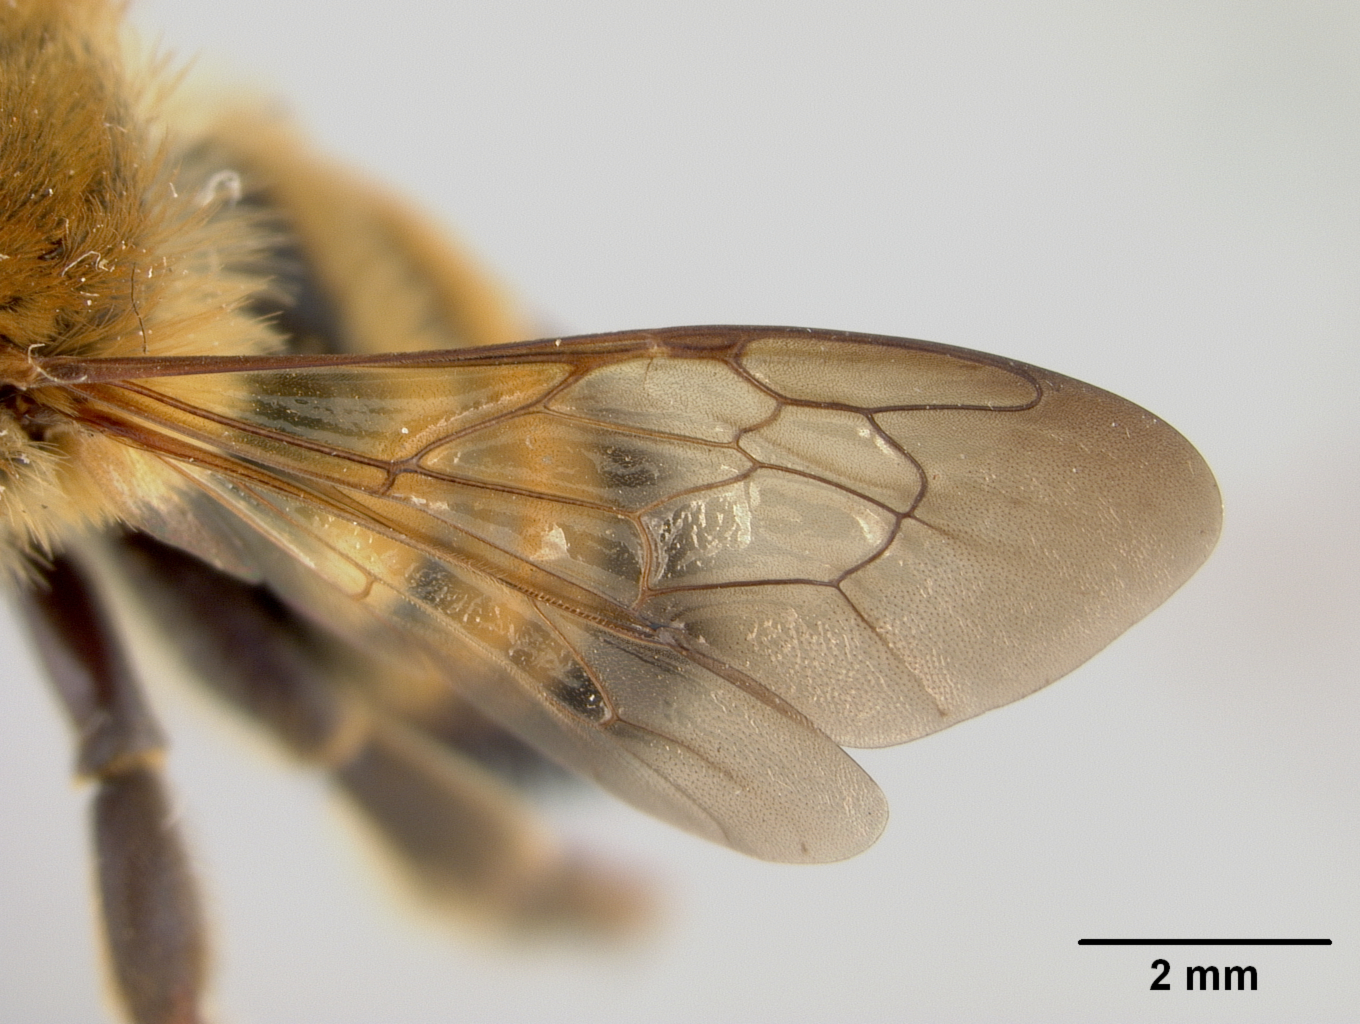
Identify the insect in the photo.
Megachile rhododendri
